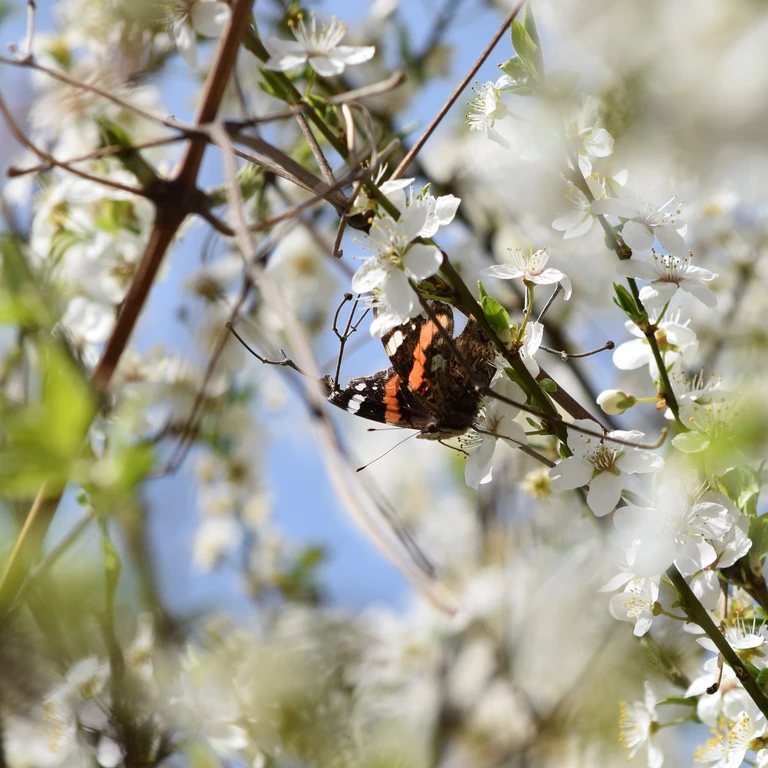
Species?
Vanessa atalanta
